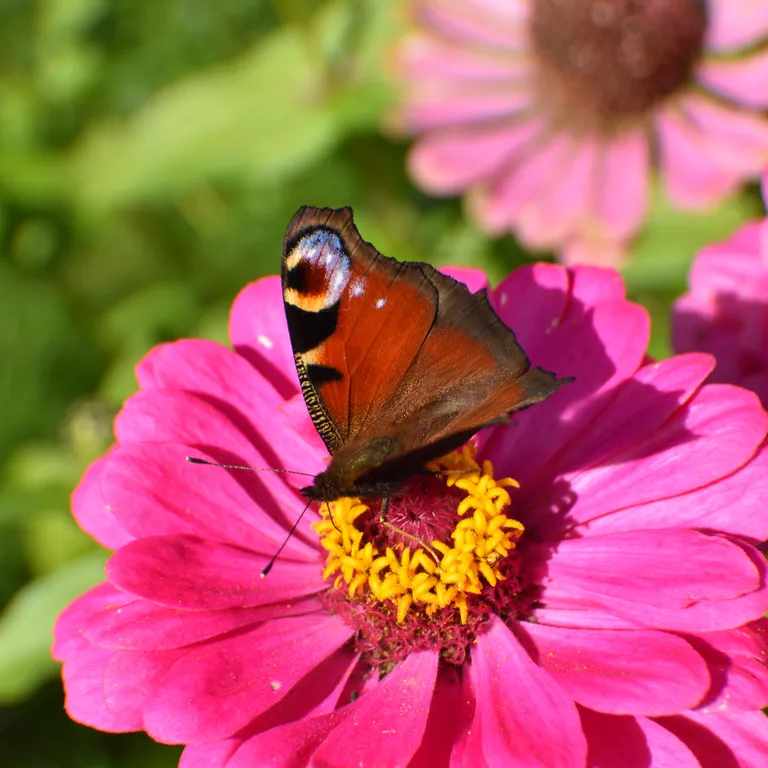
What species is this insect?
Aglais io
